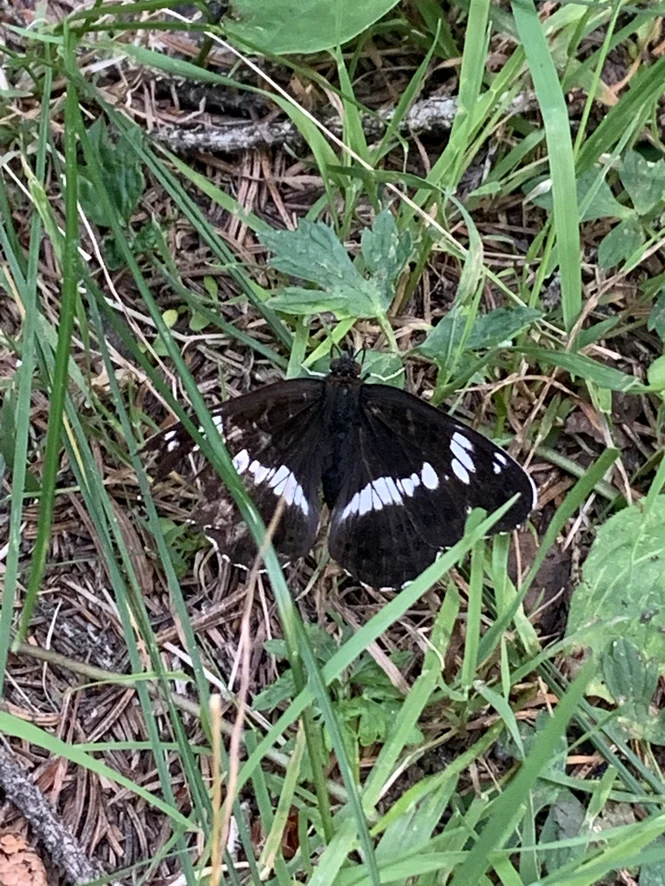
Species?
Limenitis camilla (also Ladoga camilla)
